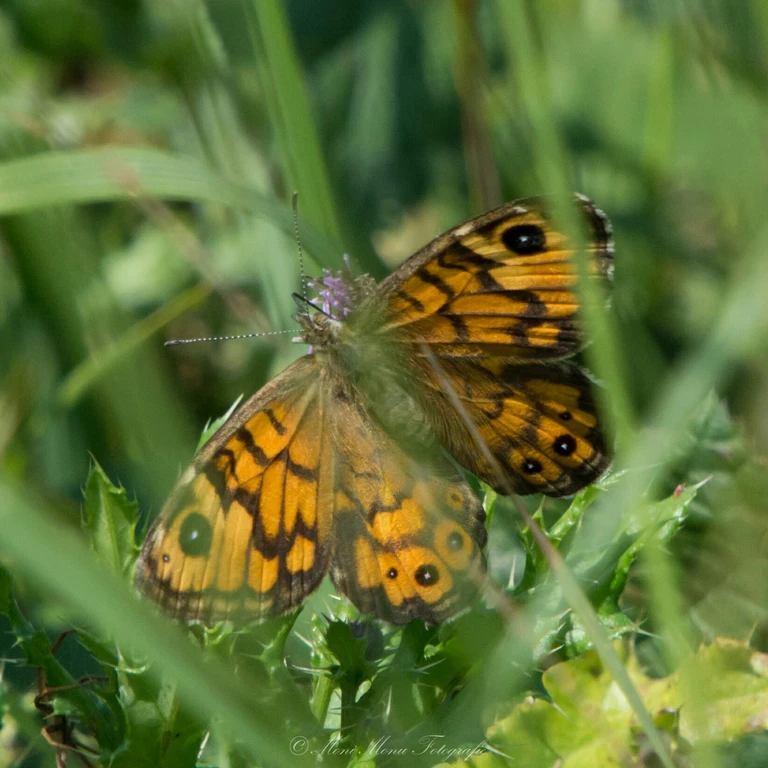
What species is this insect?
Lasiommata megera (also Pararge megera)
